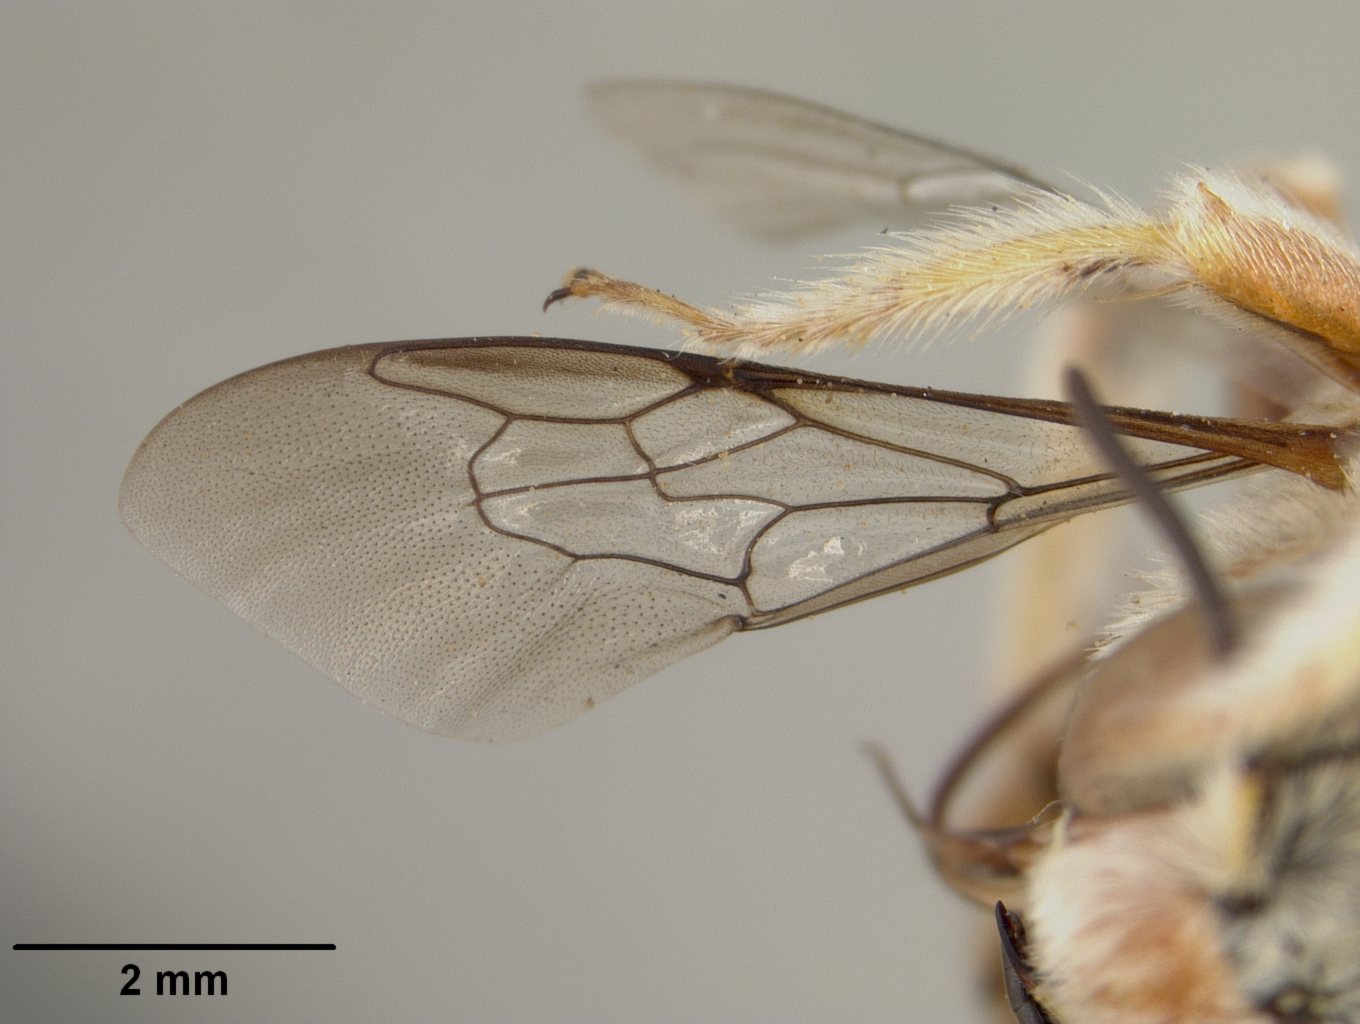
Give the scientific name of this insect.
Anthidium rohweri
